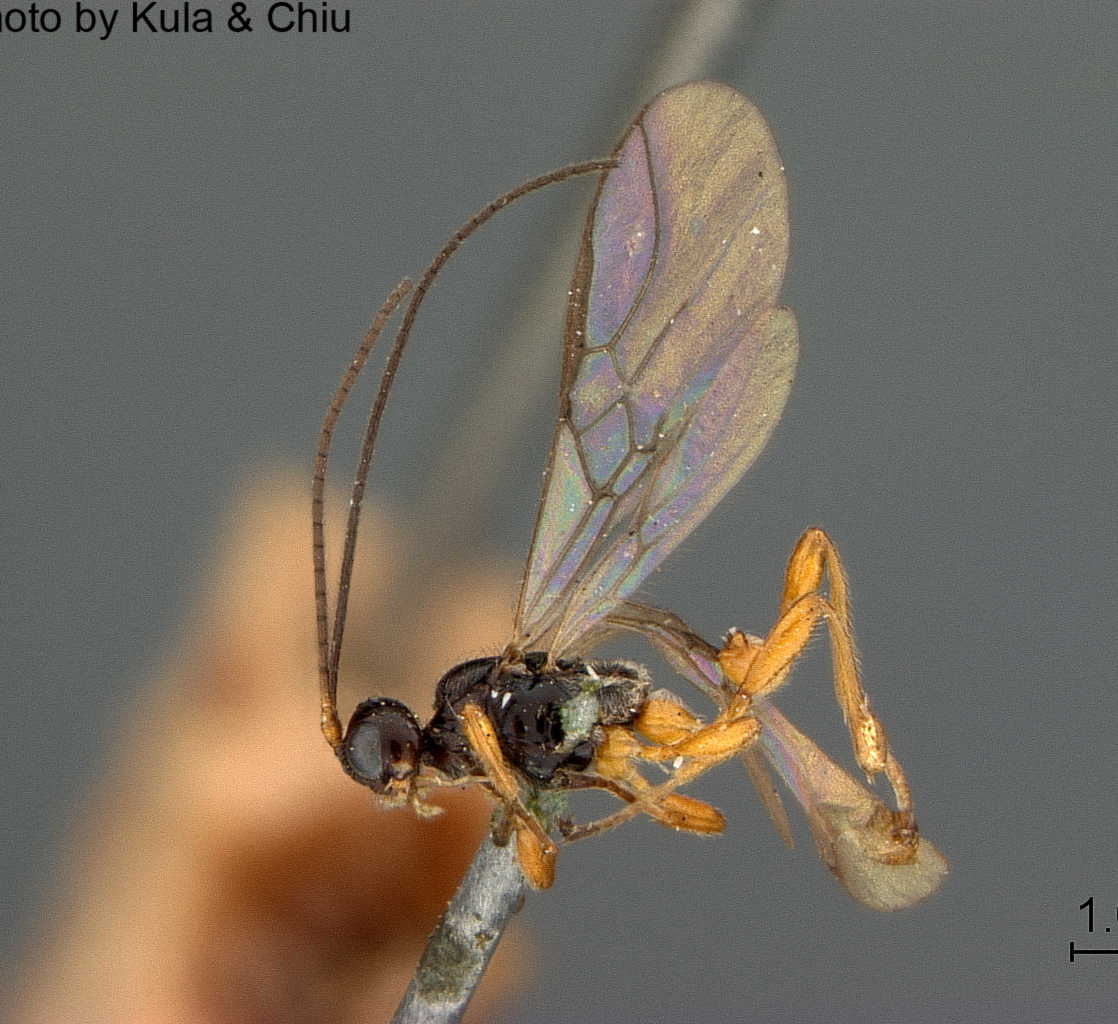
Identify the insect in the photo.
Rhizarcha harringtoni
